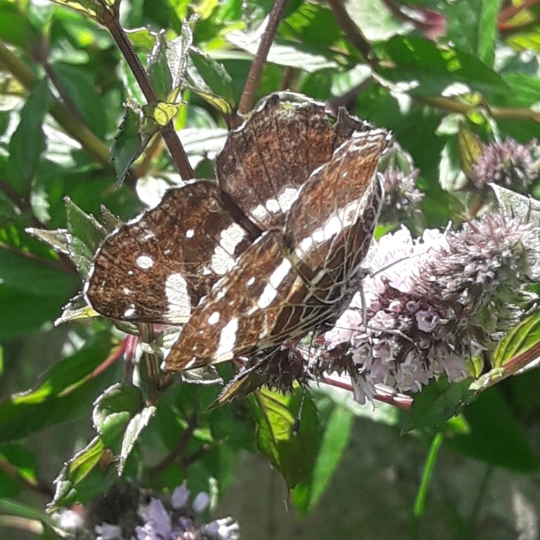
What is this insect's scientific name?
Araschnia levana
